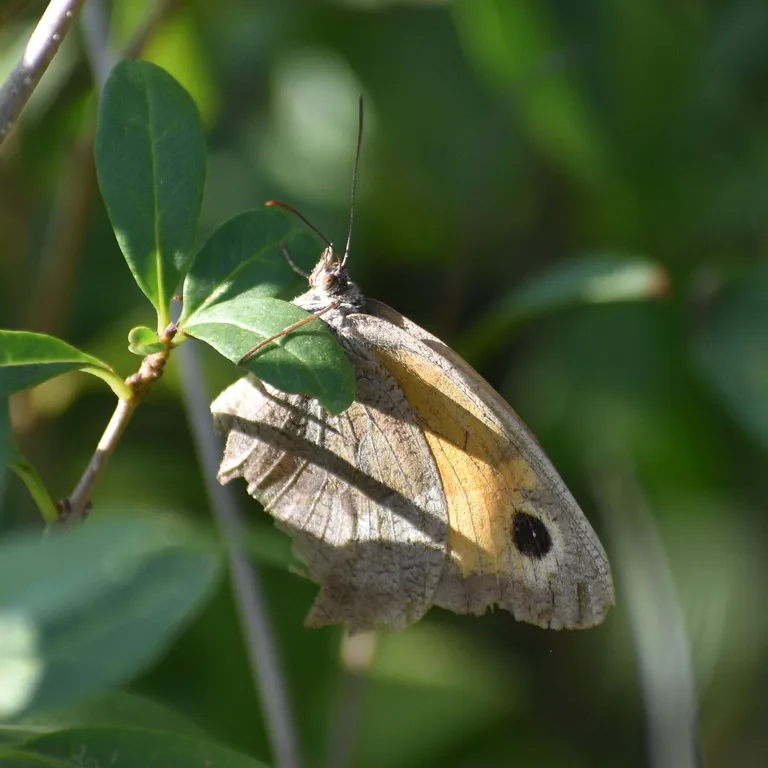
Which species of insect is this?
Maniola jurtina
